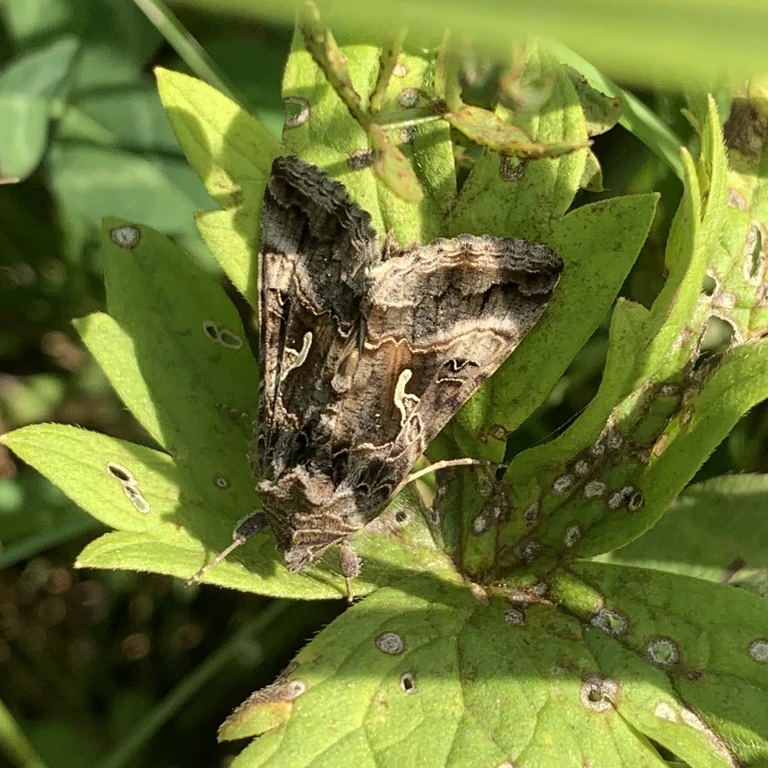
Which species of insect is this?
Autographa gamma
